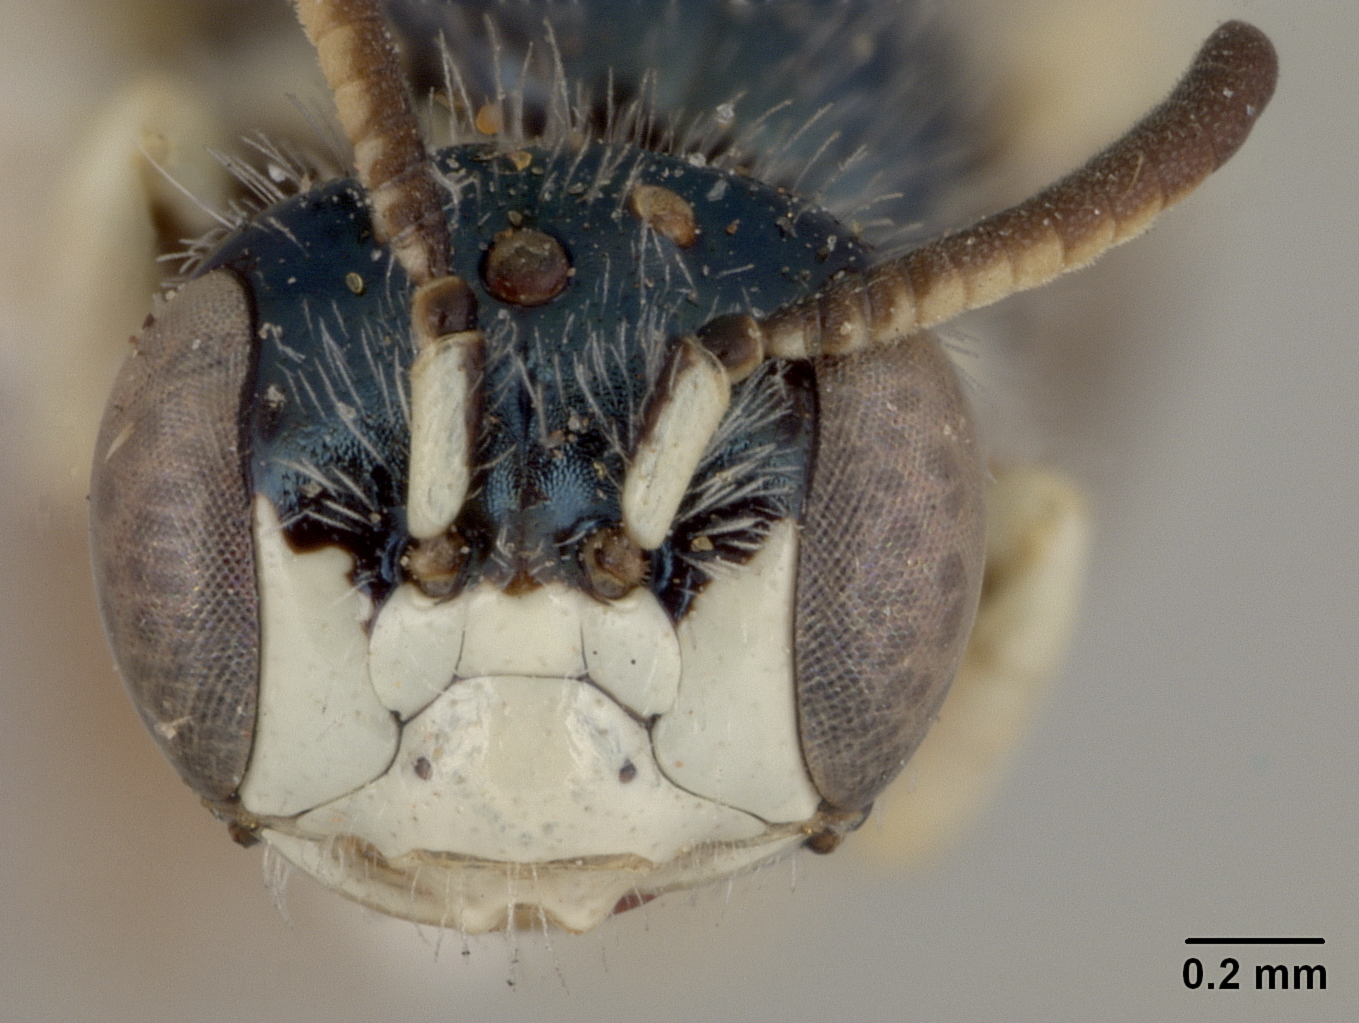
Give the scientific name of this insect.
Perdita crotonis
